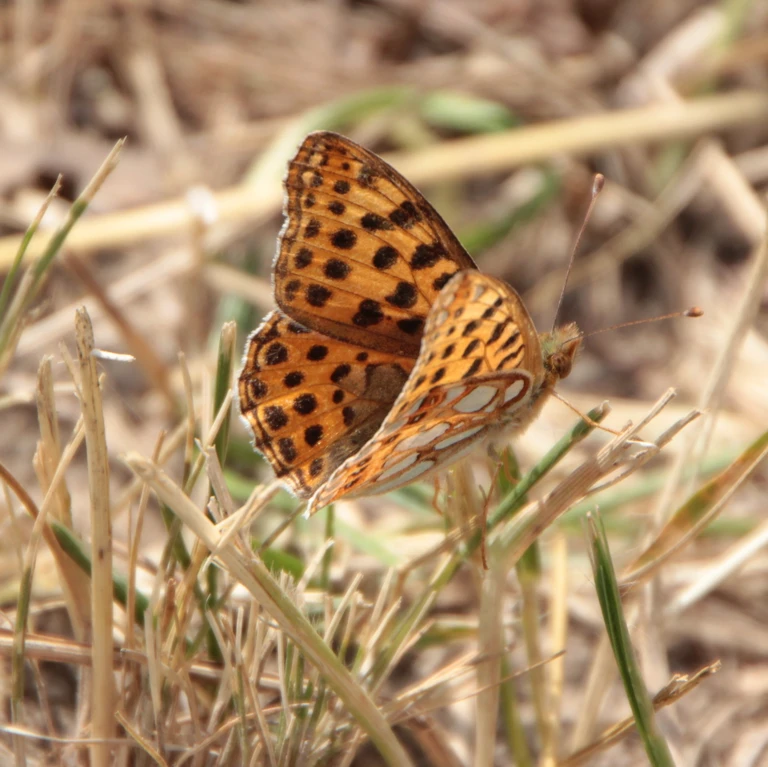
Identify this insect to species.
Issoria lathonia
